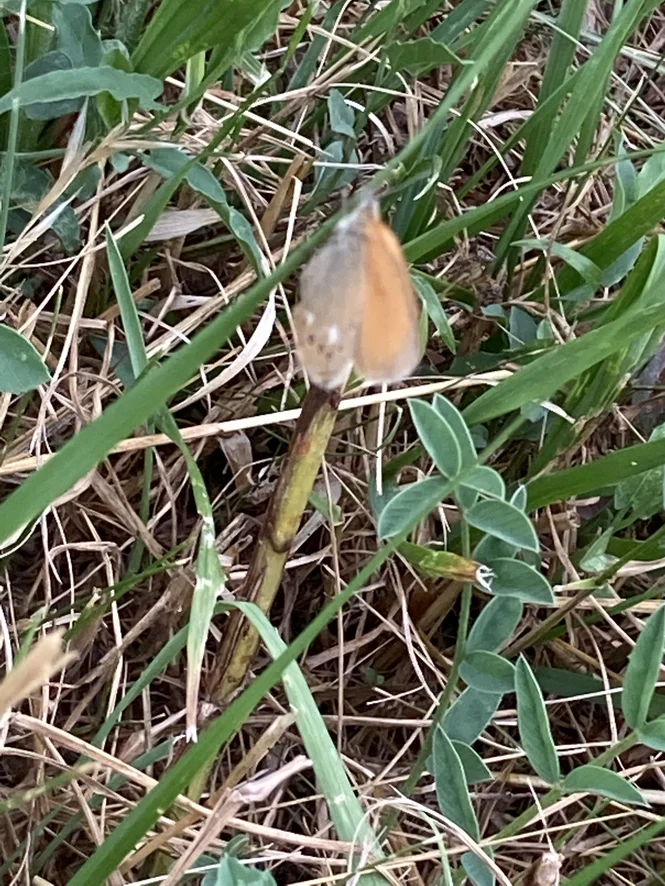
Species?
Coenonympha glycerion (also Coenonympha iphis)
